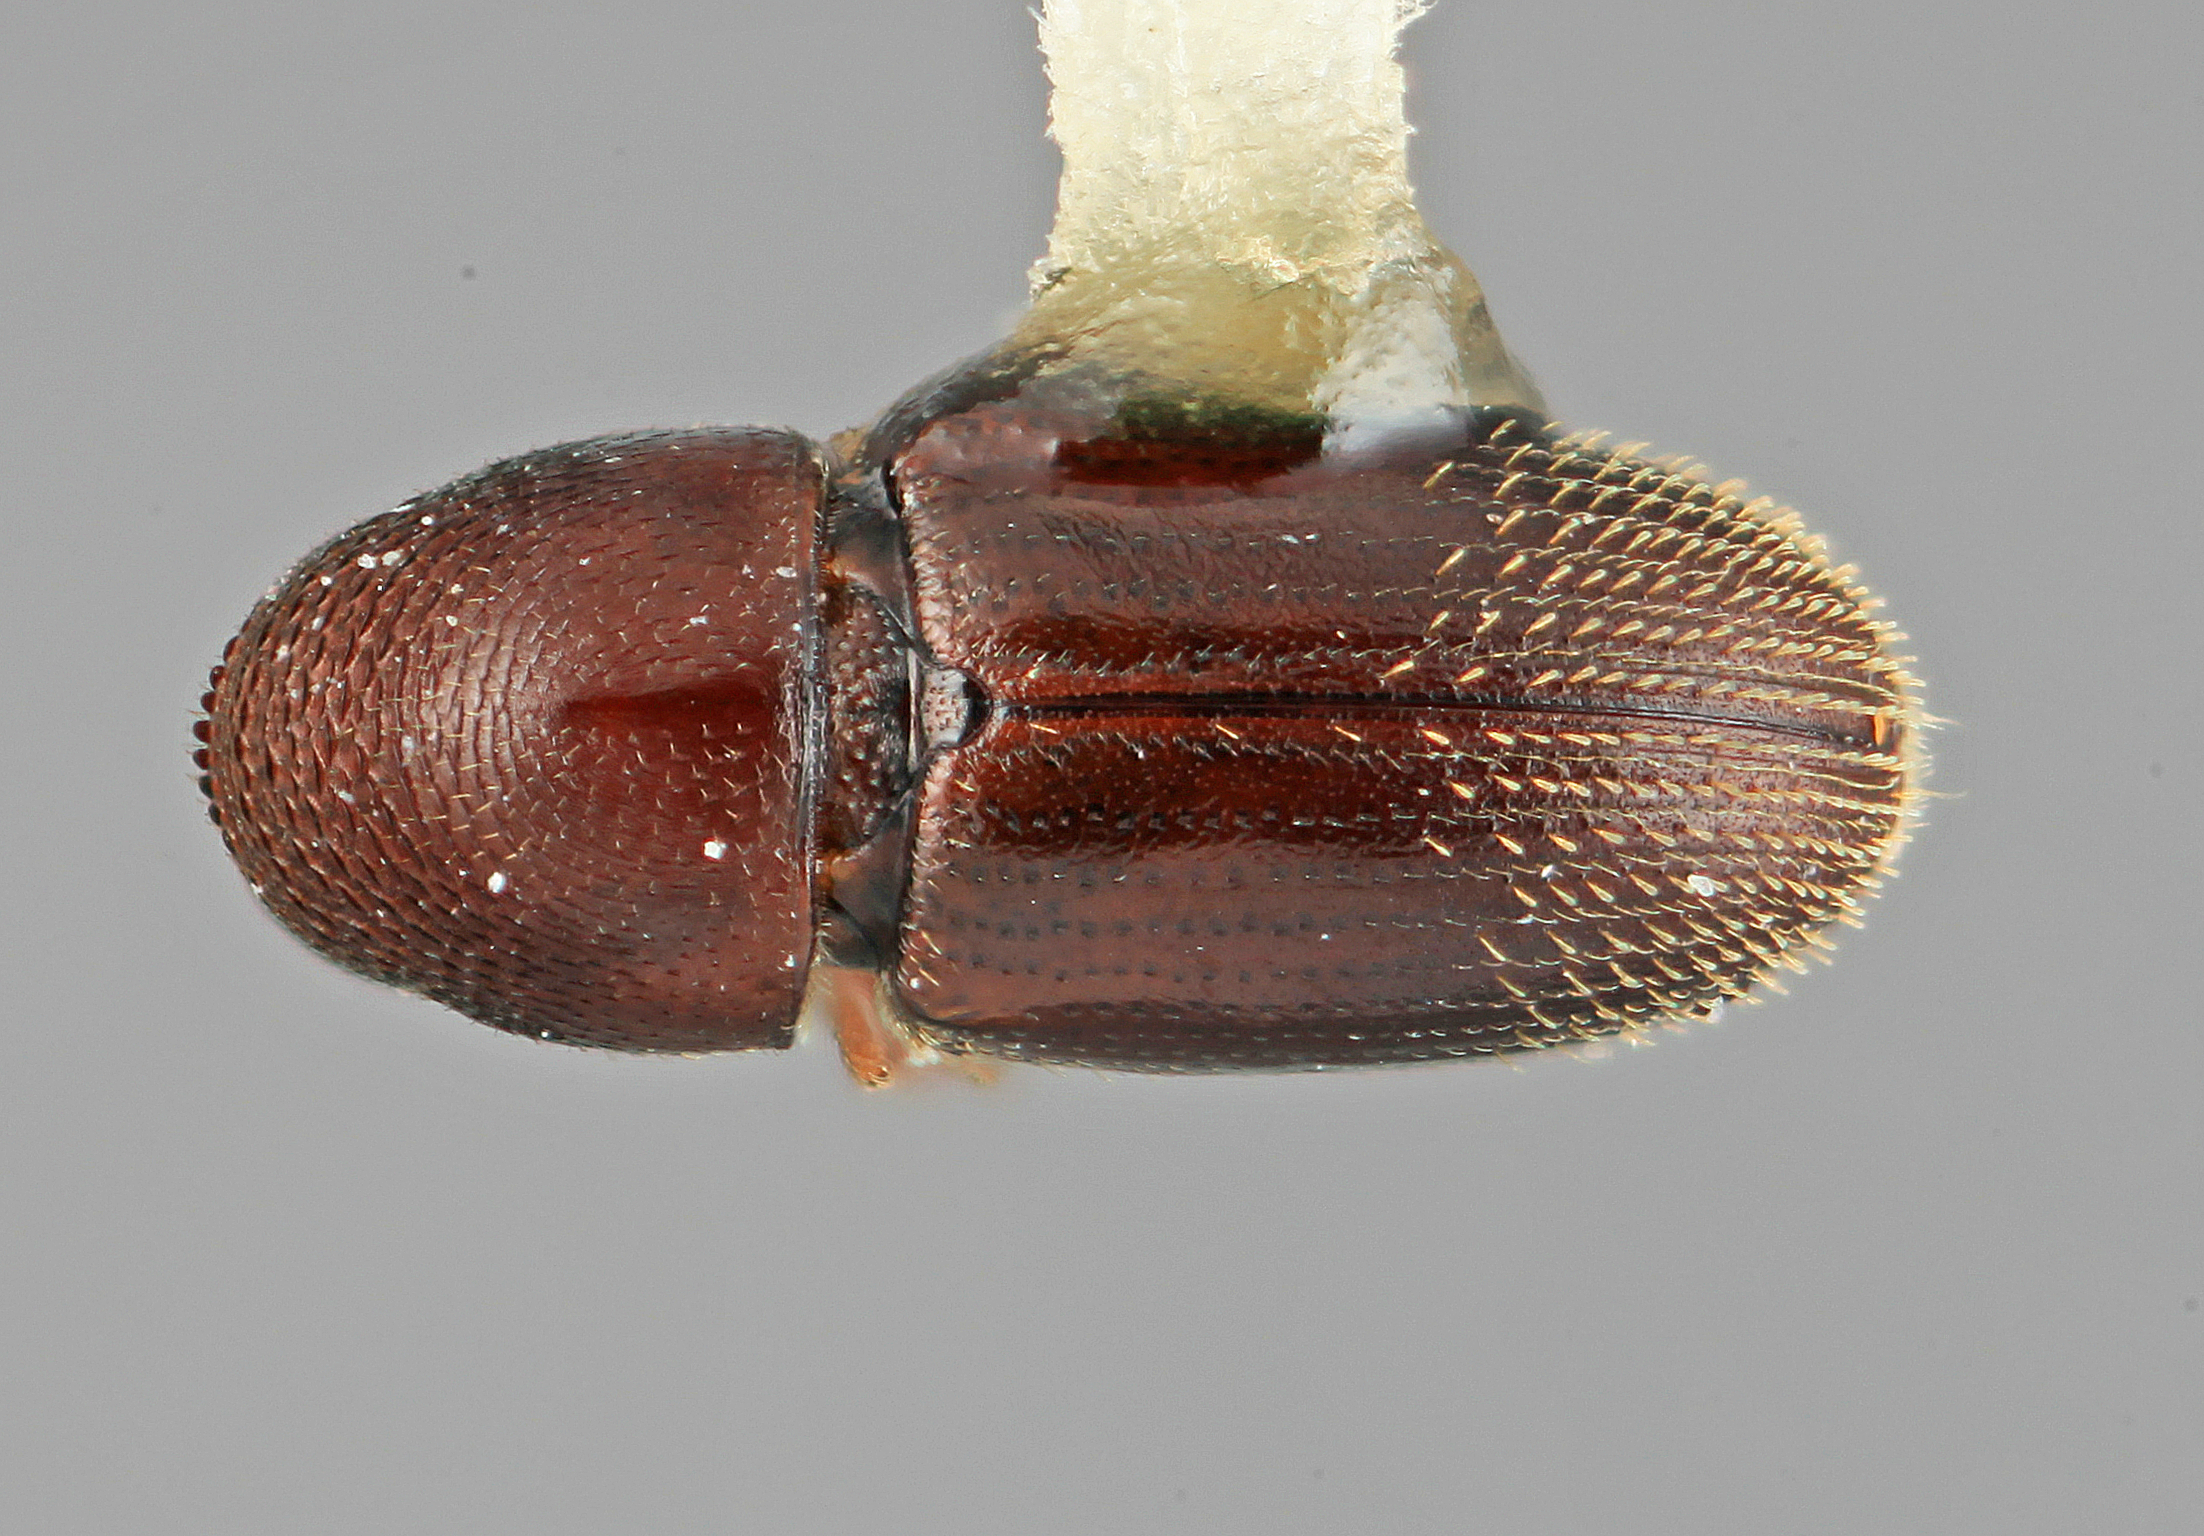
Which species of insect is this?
Araptus partilis
